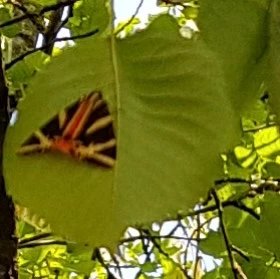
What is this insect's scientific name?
Euplagia quadripunctaria
